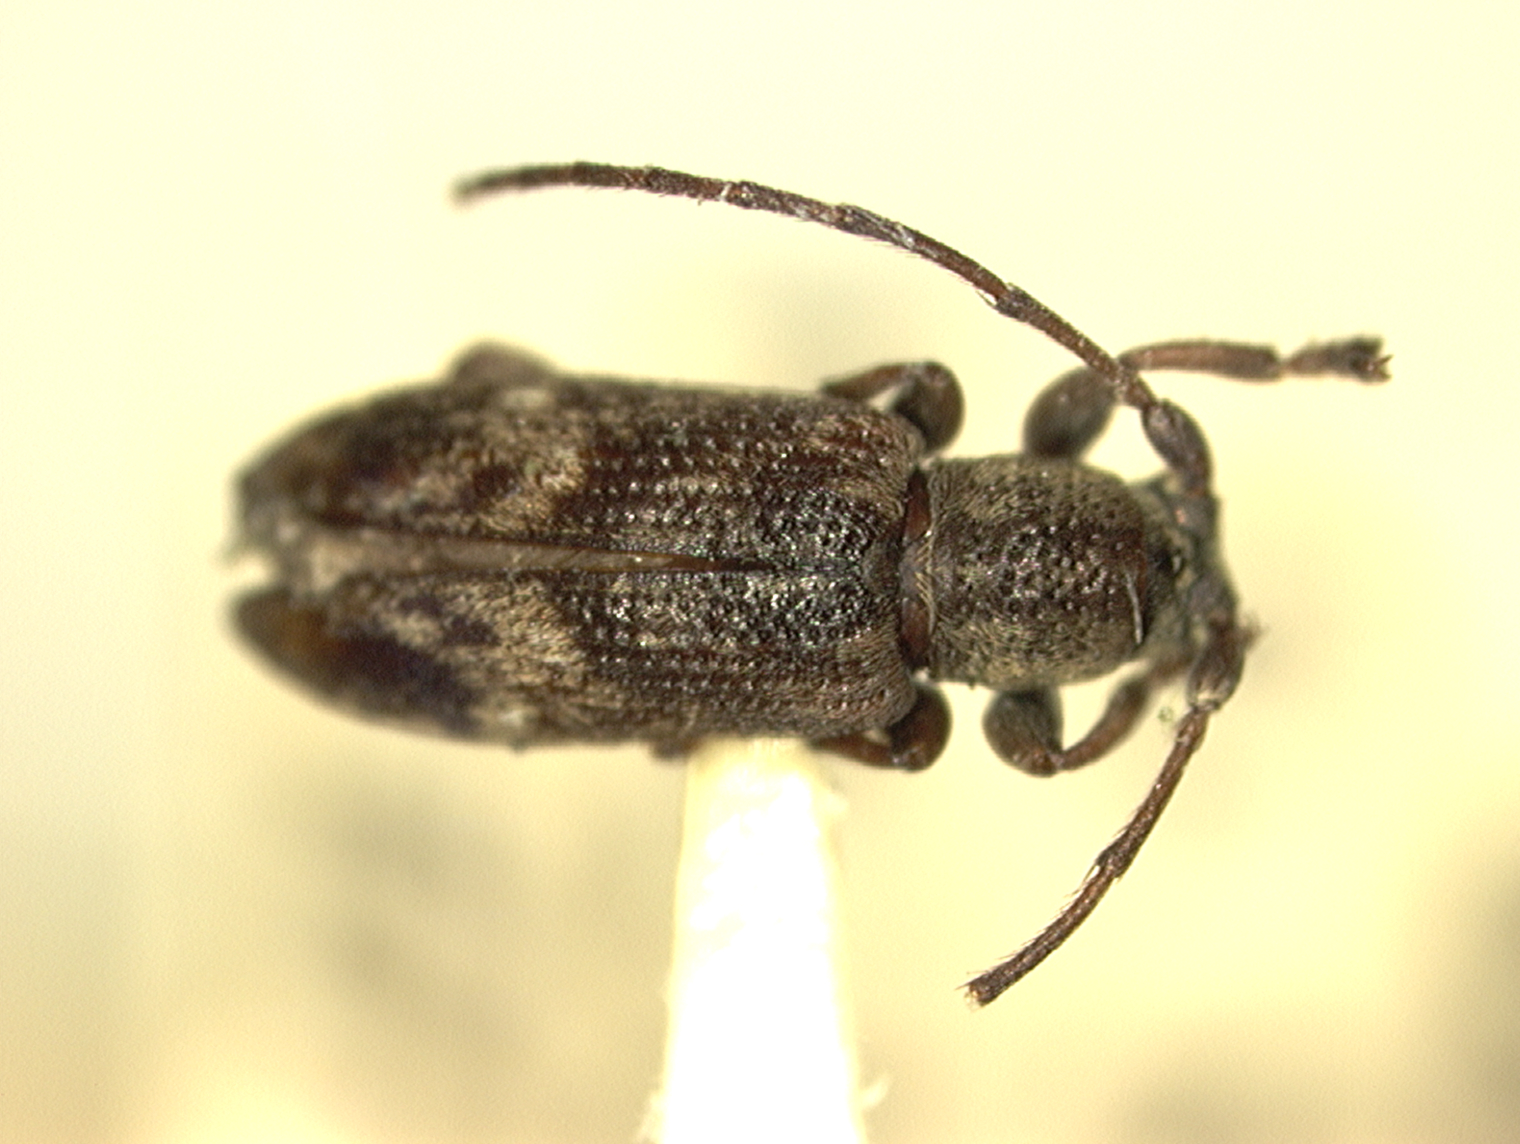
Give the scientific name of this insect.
Sybra drescheri
